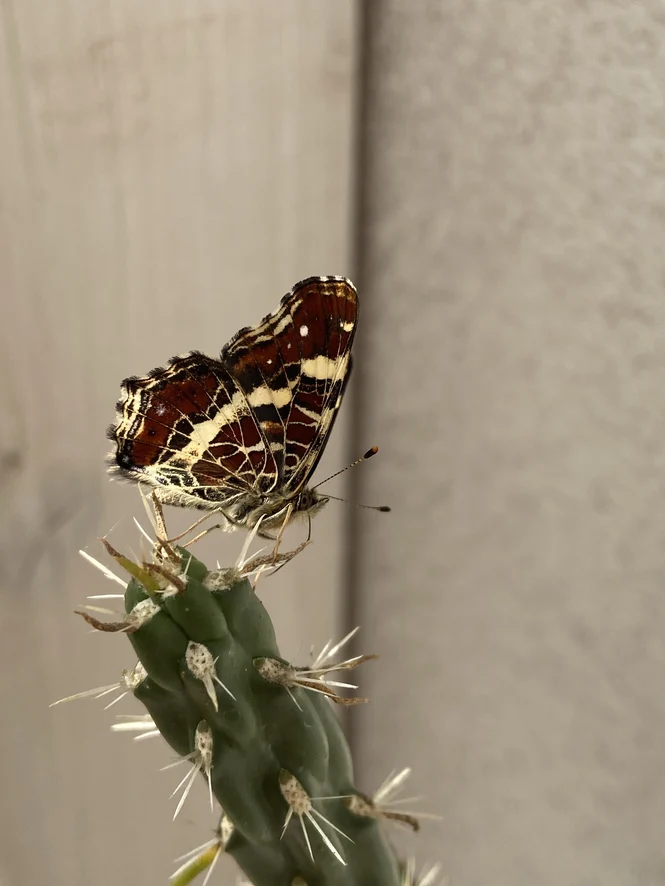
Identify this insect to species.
Araschnia levana
